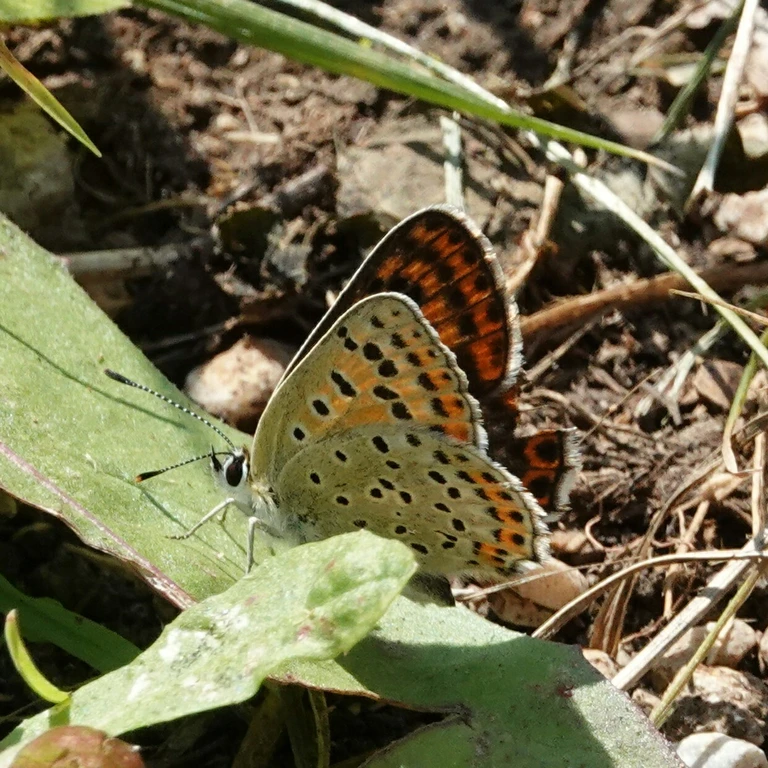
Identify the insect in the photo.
Lycaena tityrus (also Loweia tityrus)
